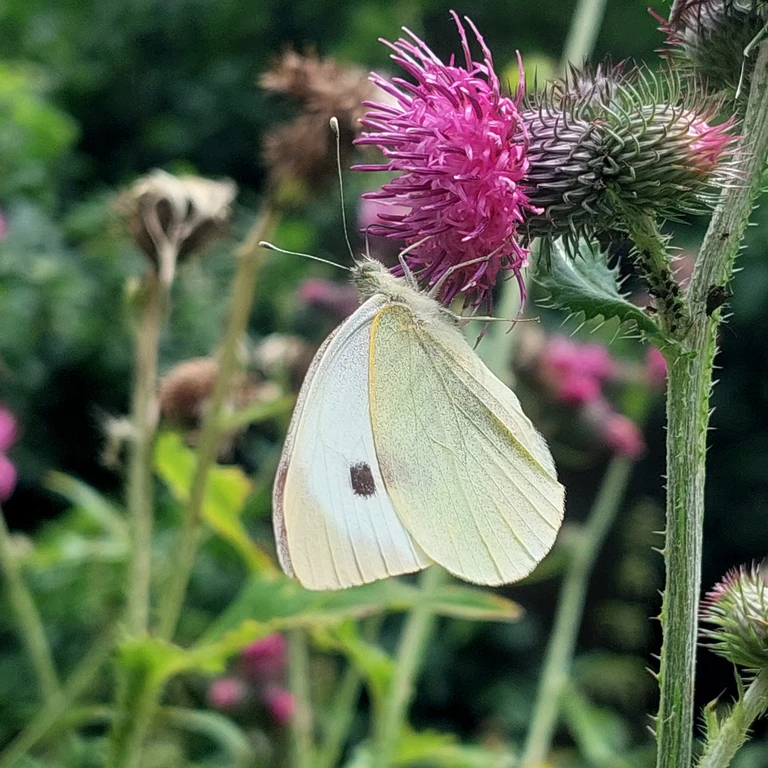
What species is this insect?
Pieris brassicae
